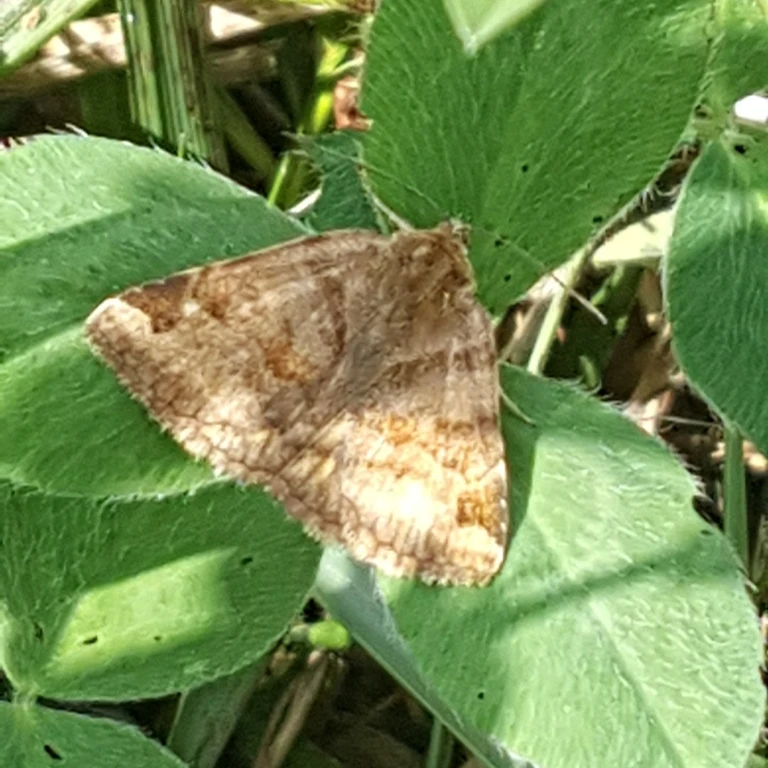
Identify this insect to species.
Euclidia glyphica
